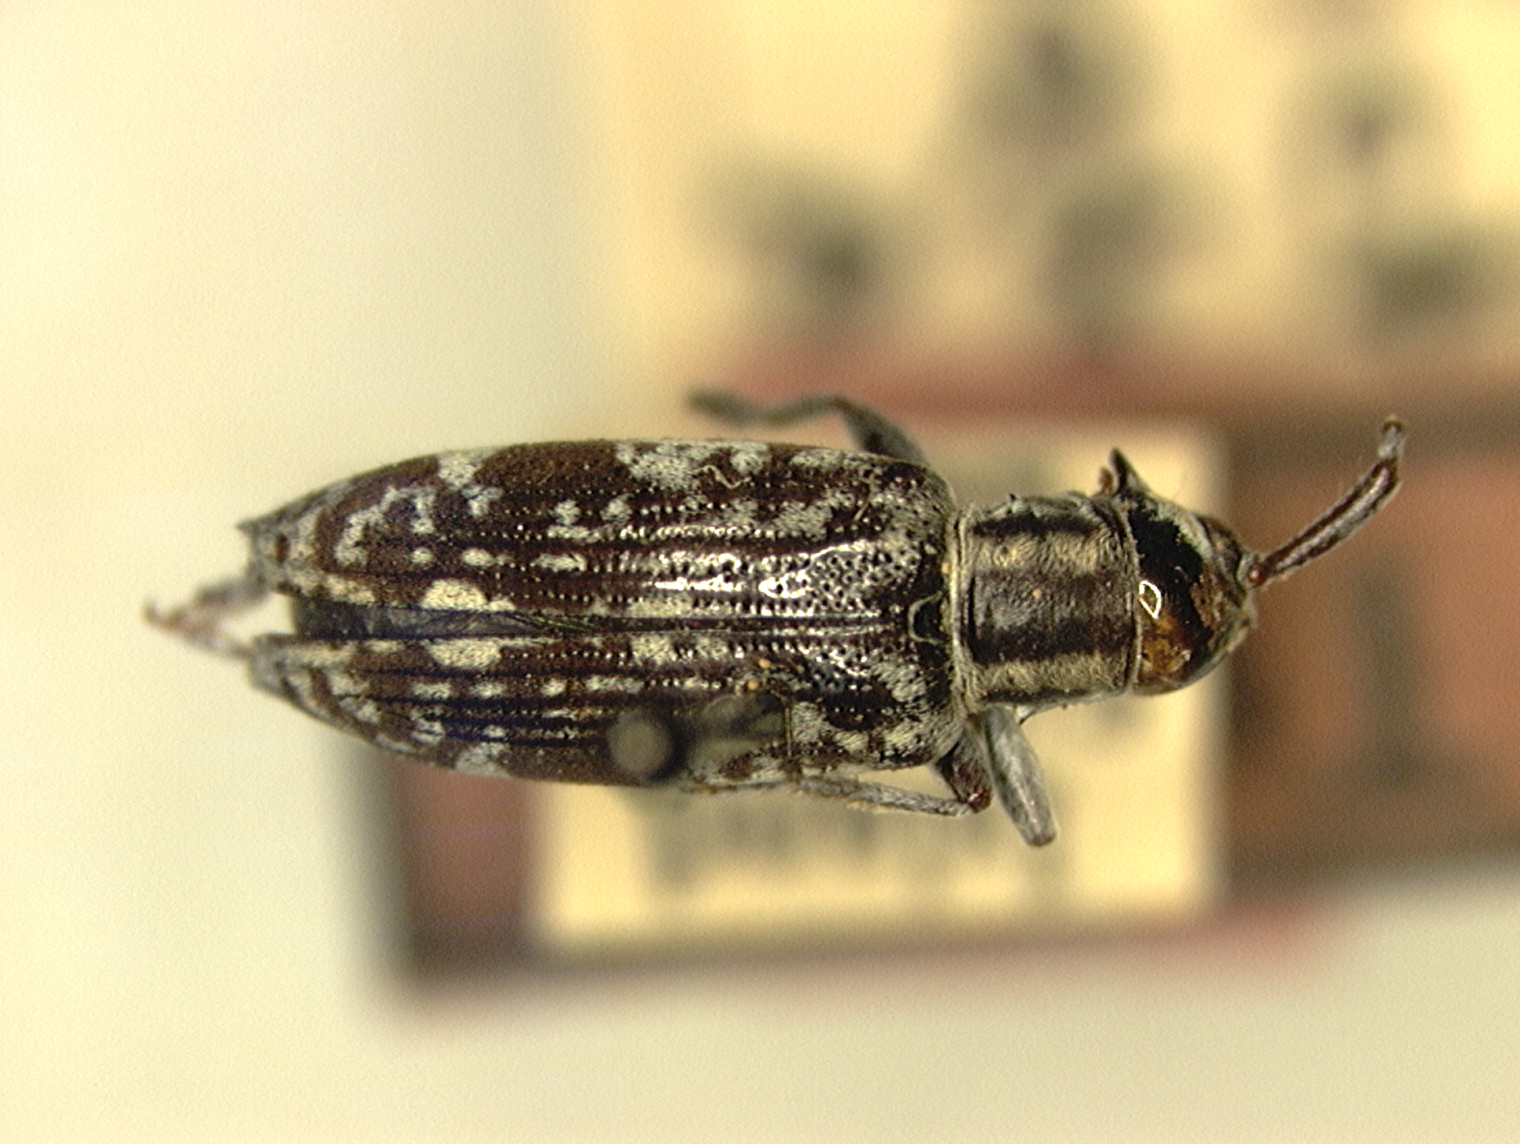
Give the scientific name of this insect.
Pithomyctus variegatus
